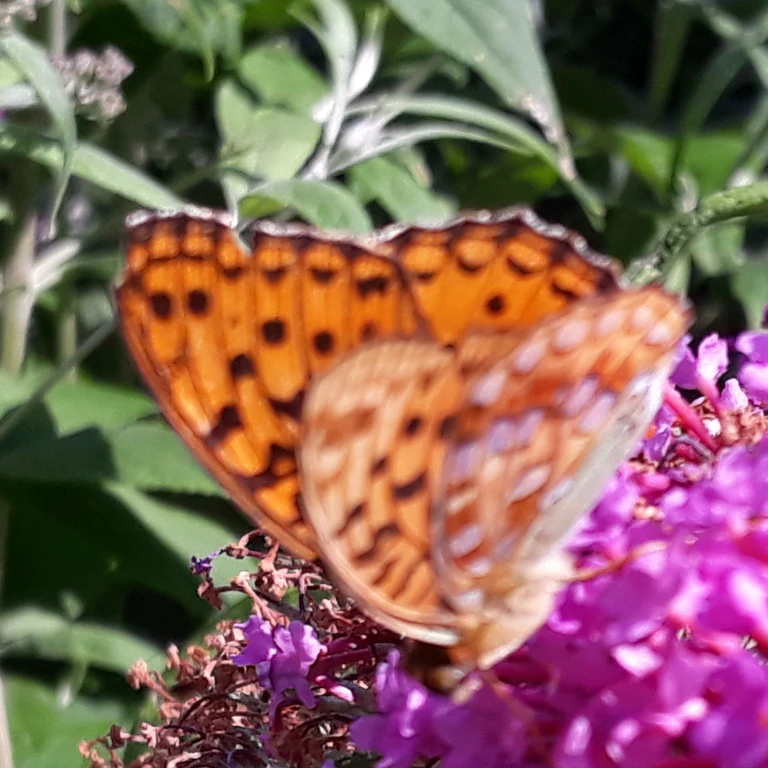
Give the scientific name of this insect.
Fabriciana adippe
